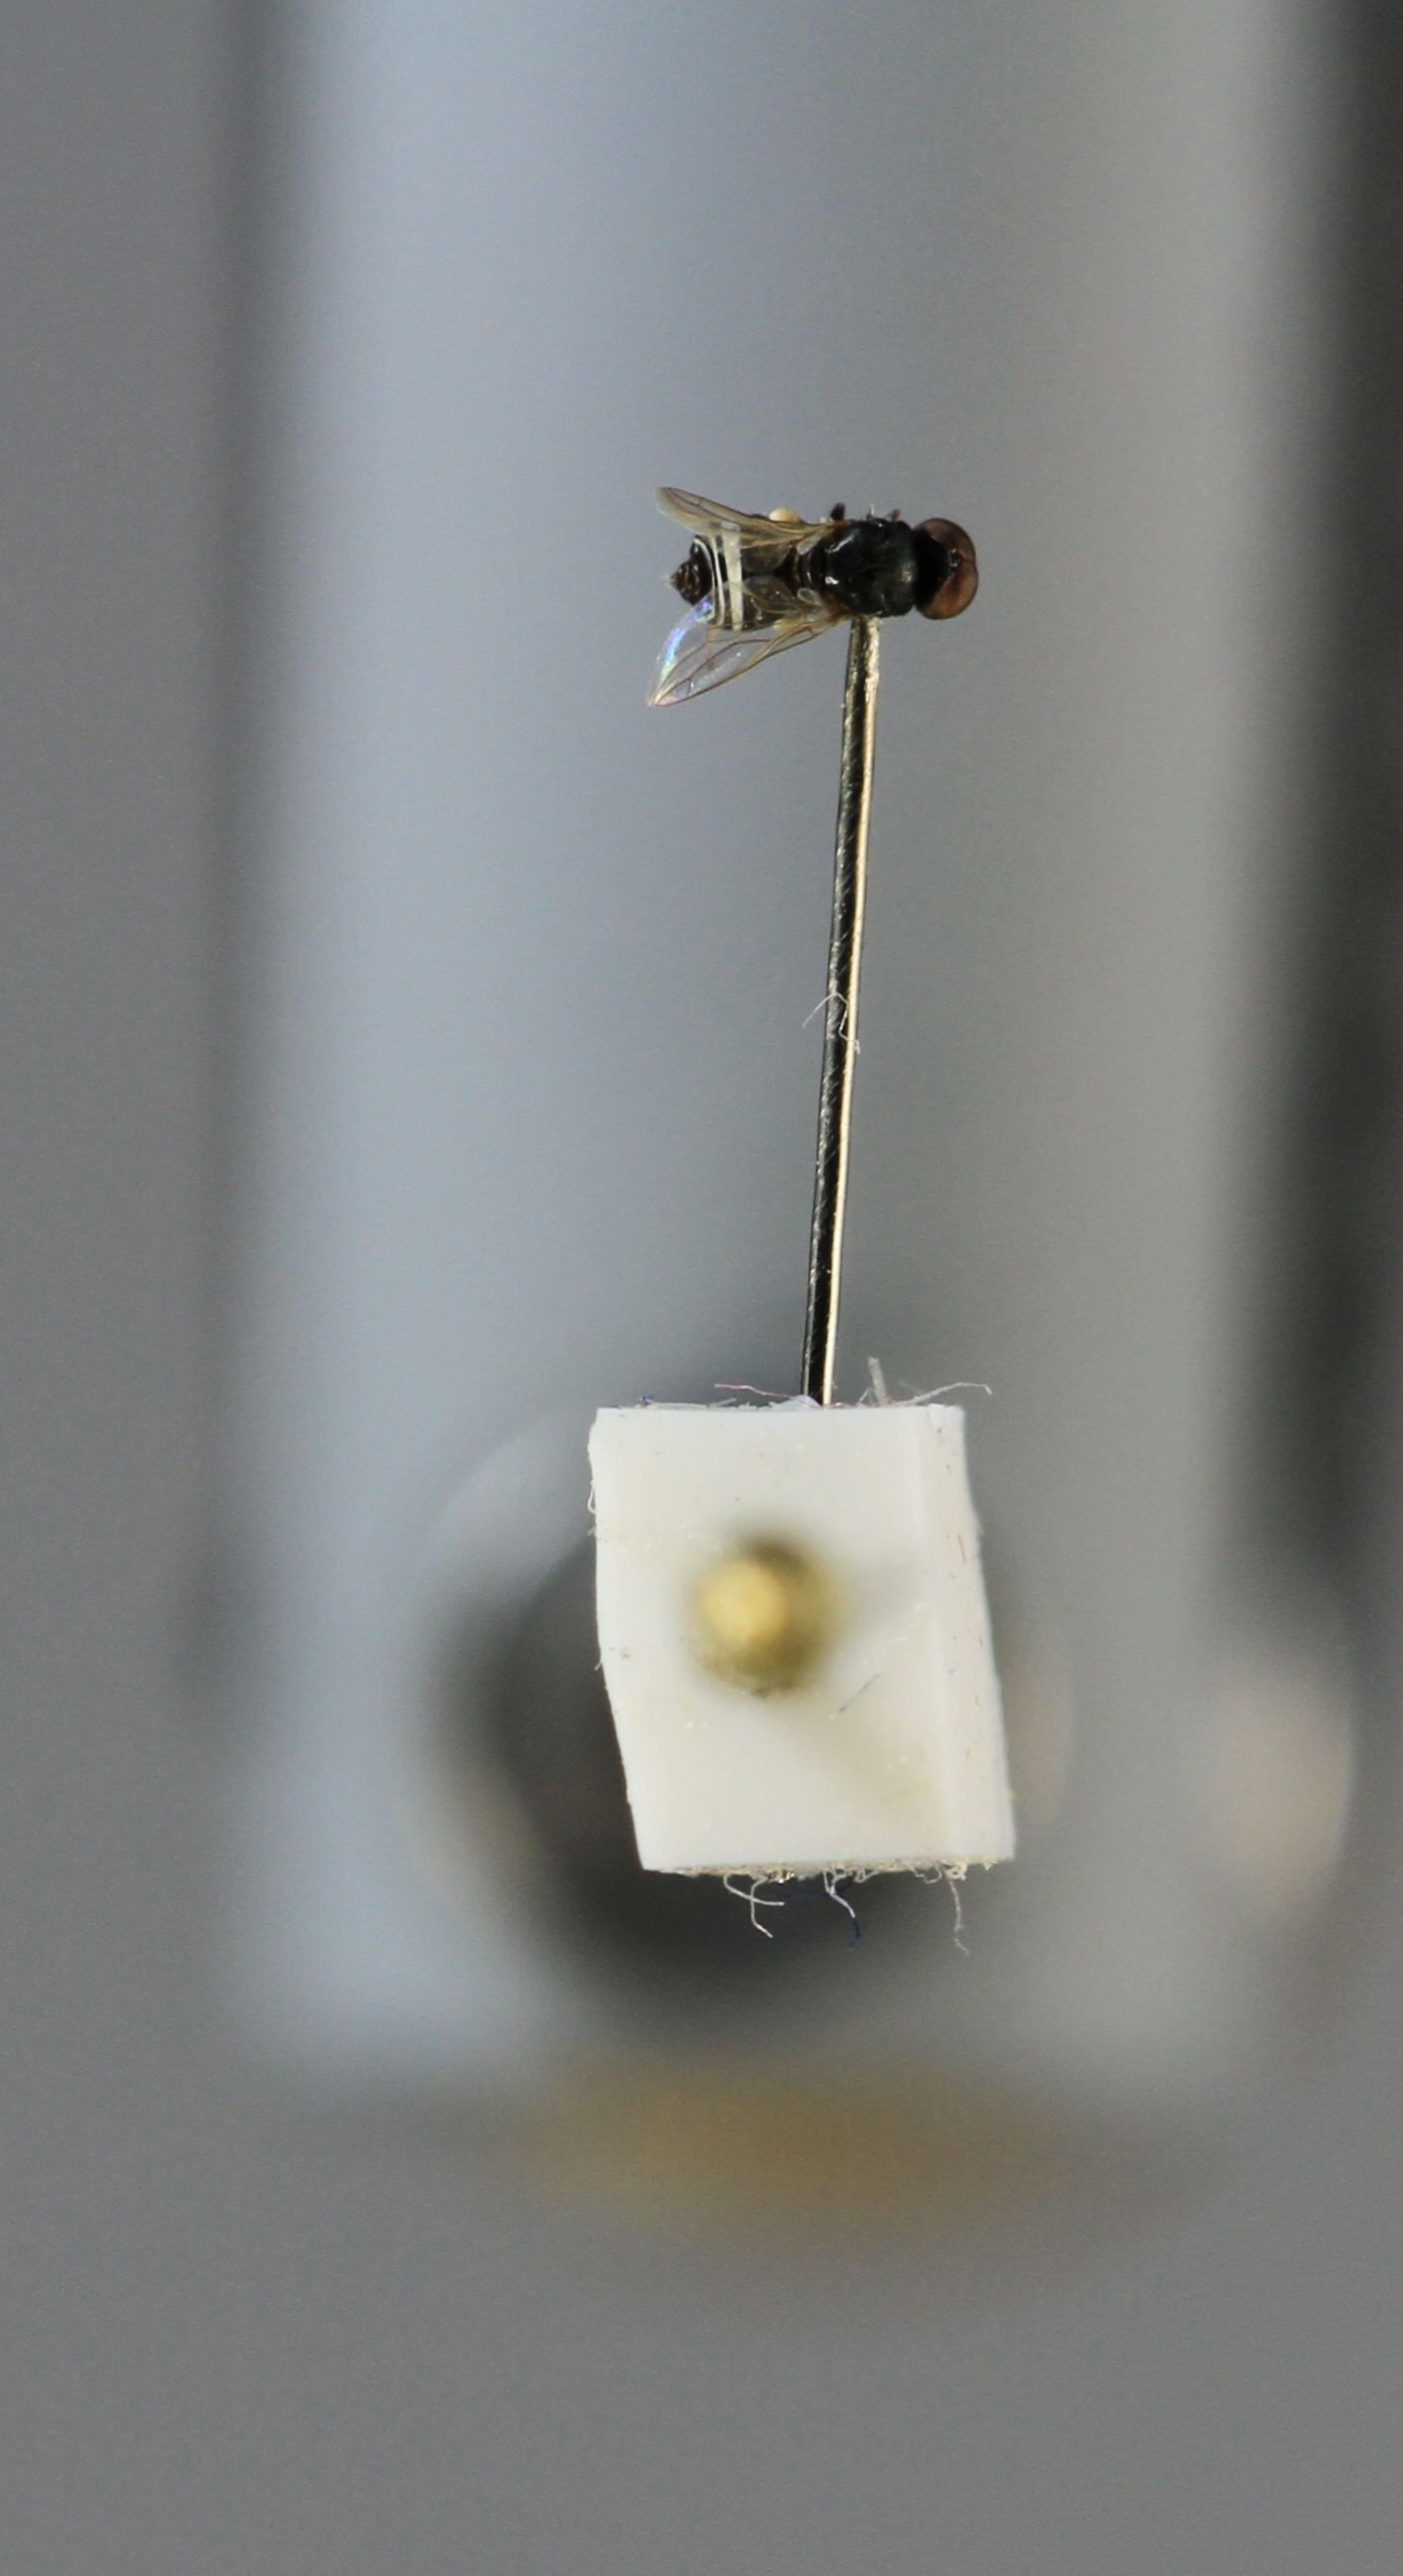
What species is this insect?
Scenopinus fryeri
